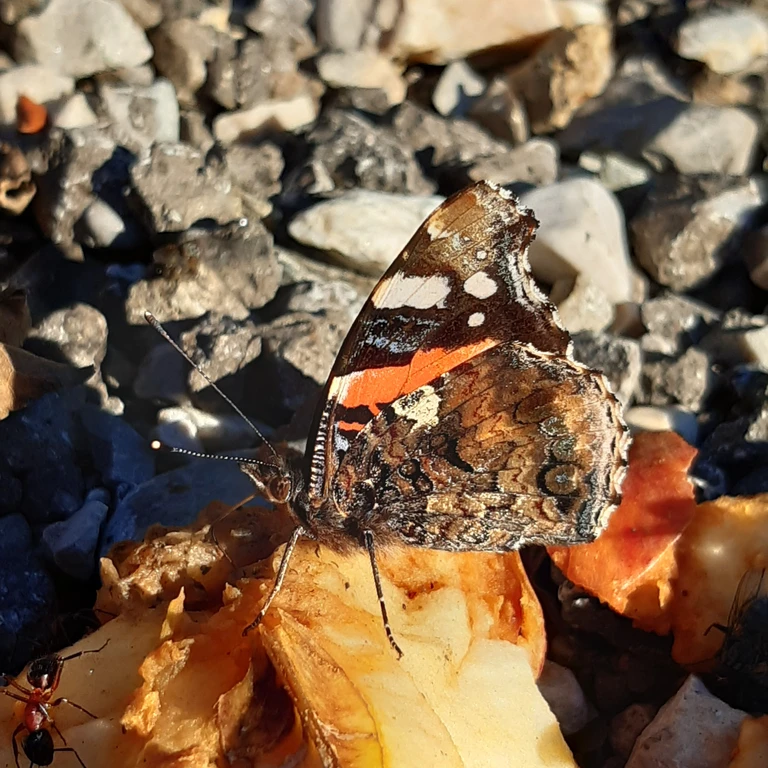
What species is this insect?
Vanessa atalanta
